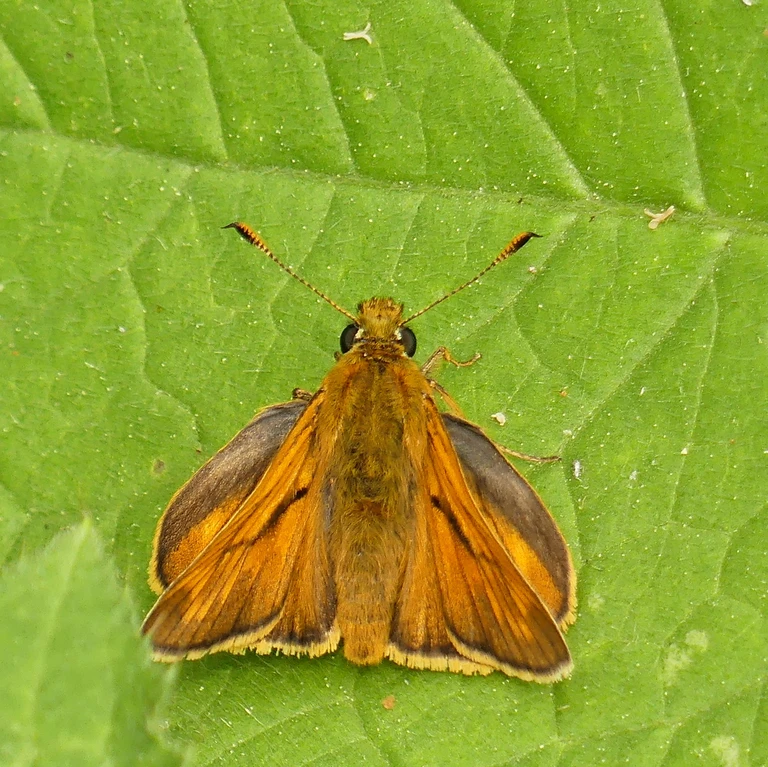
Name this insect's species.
Ochlodes sylvanus (also Ochlodes venata)
